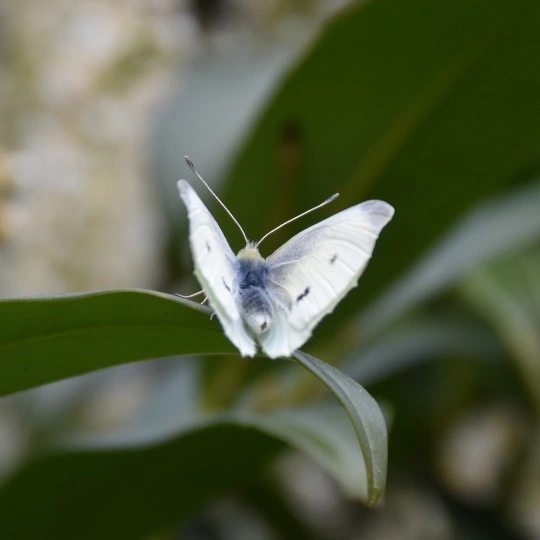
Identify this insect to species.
Pieris rapae
